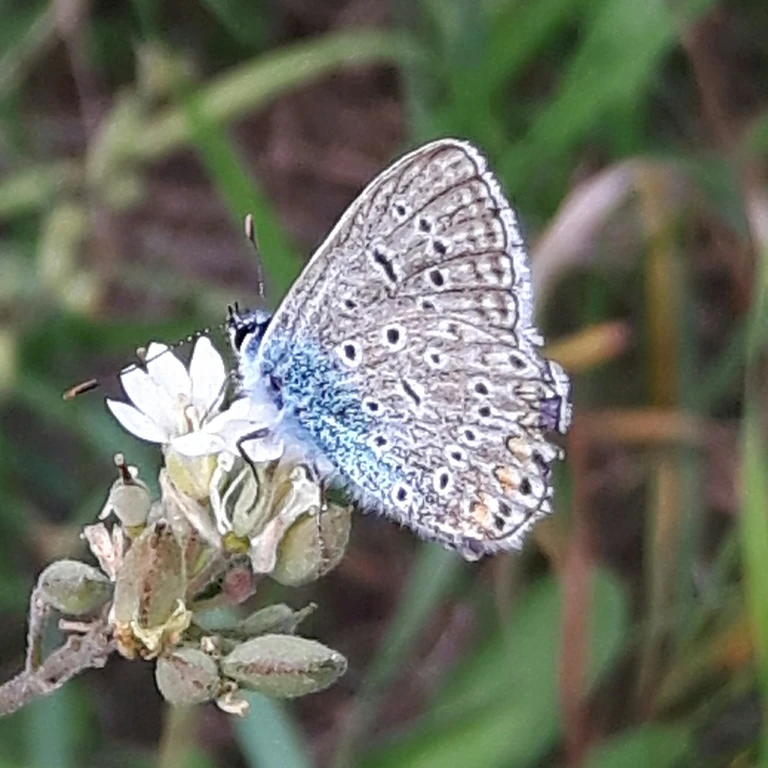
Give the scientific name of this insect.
Polyommatus icarus
